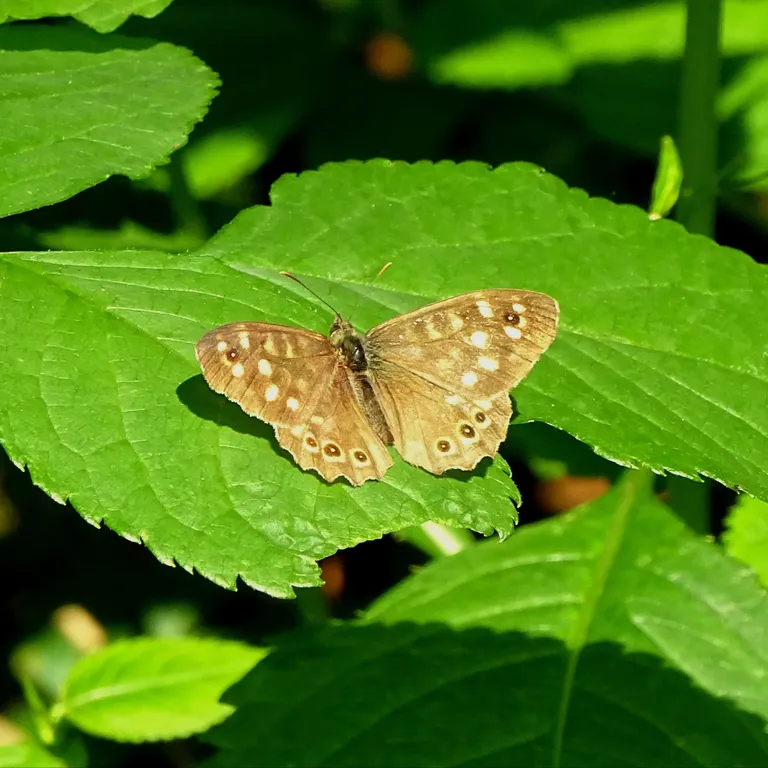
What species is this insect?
Pararge aegeria
